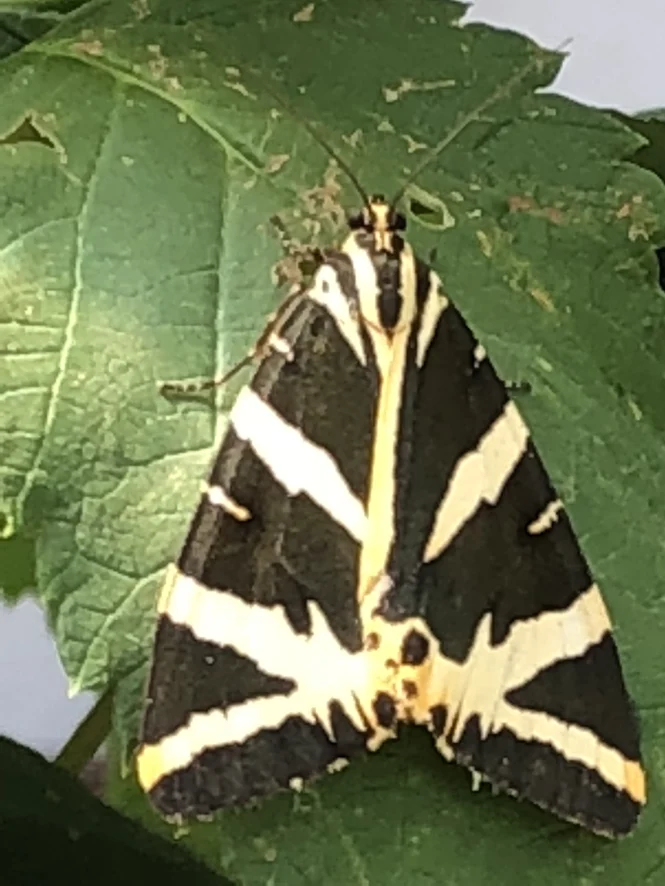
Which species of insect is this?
Euplagia quadripunctaria
